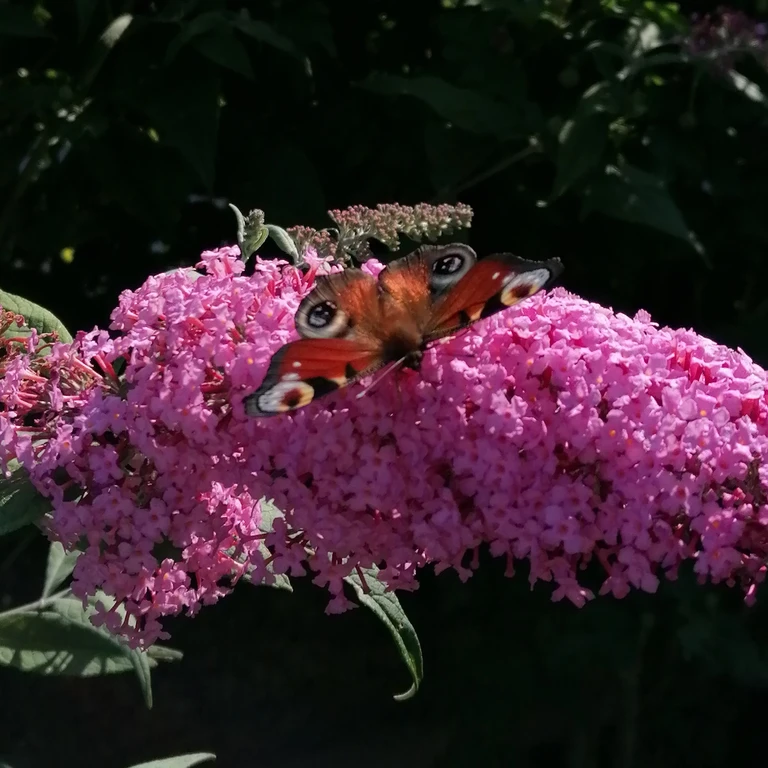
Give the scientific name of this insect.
Aglais io
